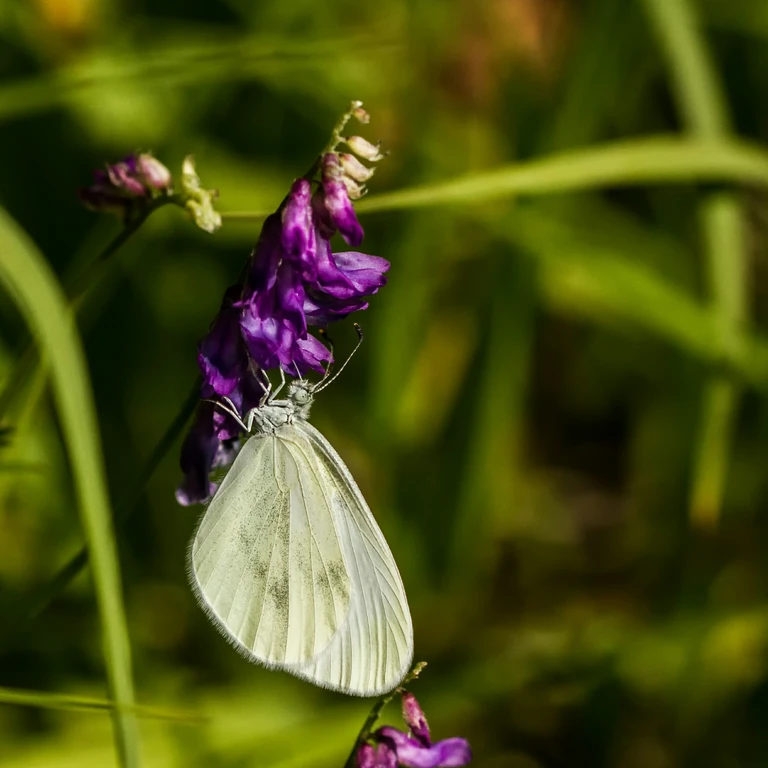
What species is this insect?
Leptidea sinapis/juvernica
